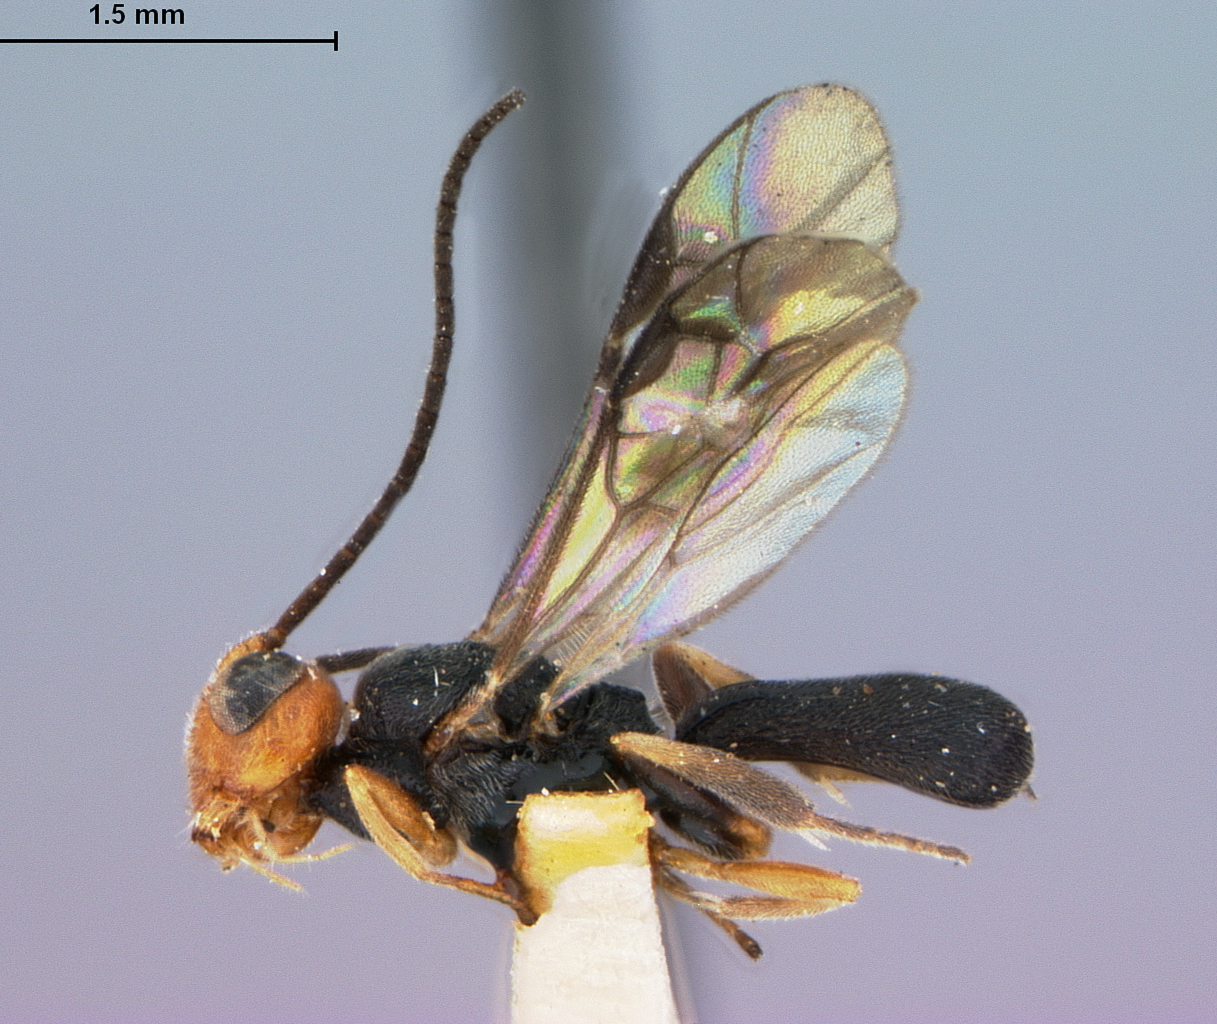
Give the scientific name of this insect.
Ascogaster vividus
